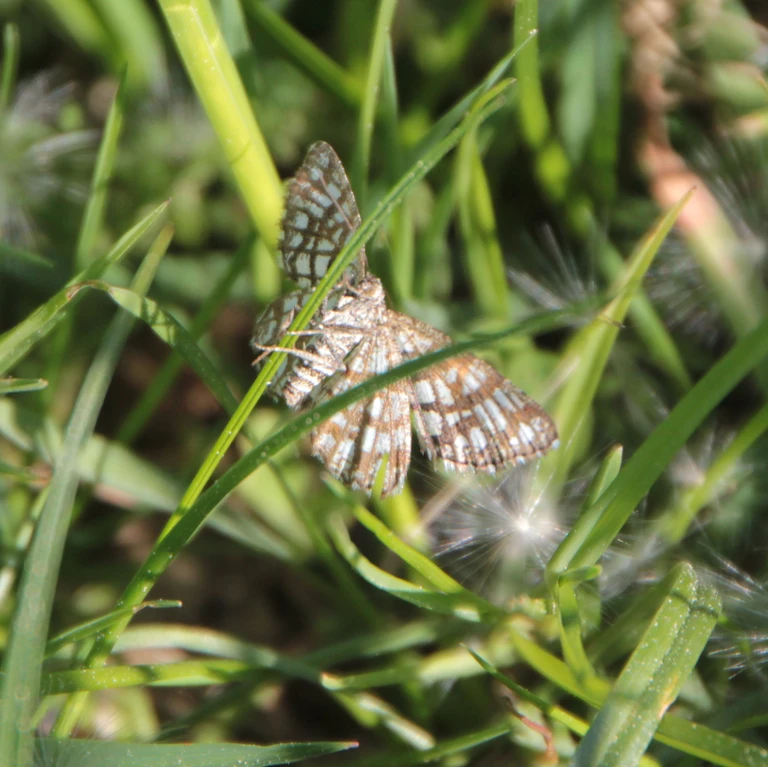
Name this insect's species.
Chiasmia clathrata
